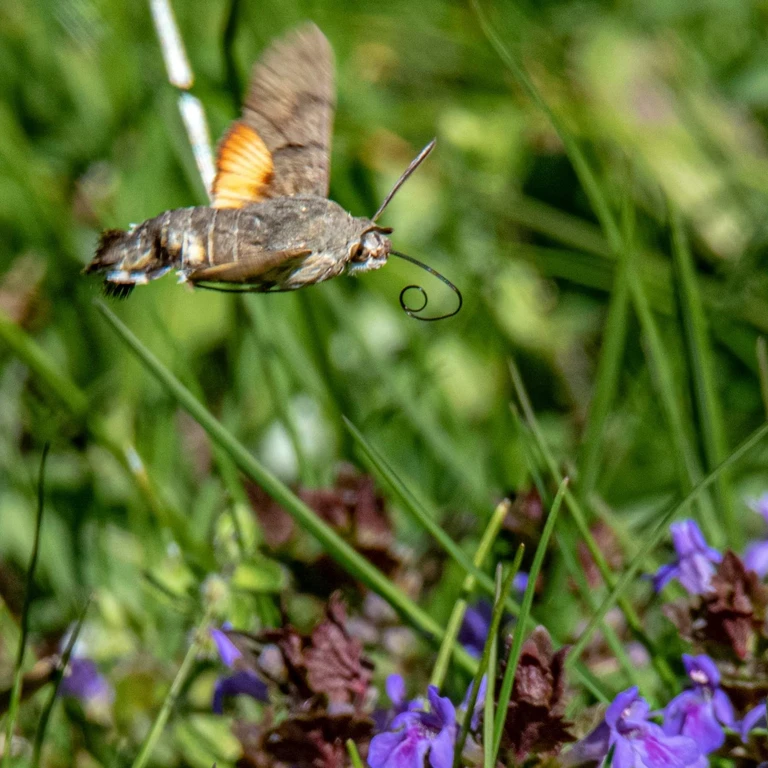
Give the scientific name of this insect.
Macroglossum stellatarum
